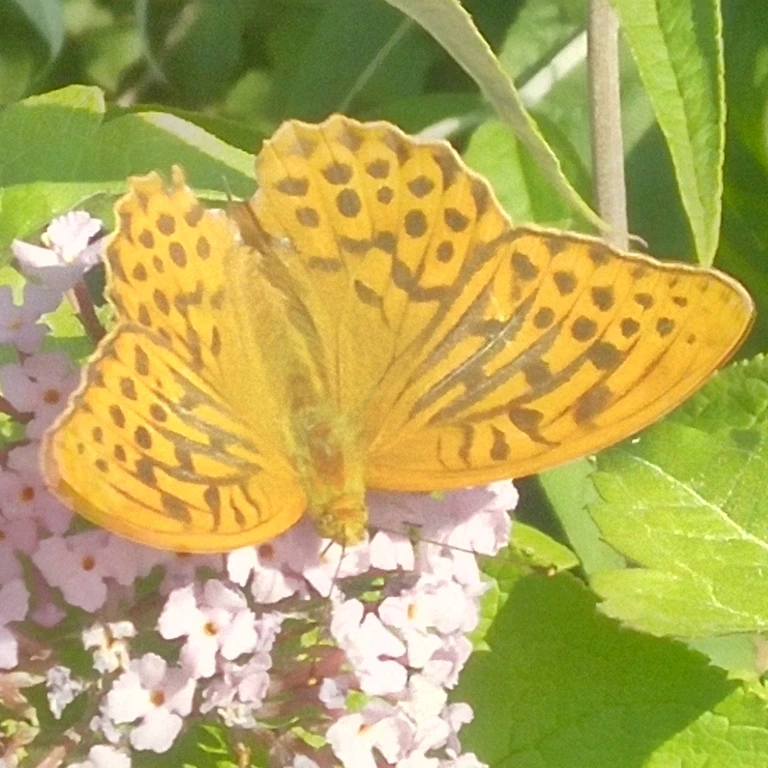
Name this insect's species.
Argynnis paphia
